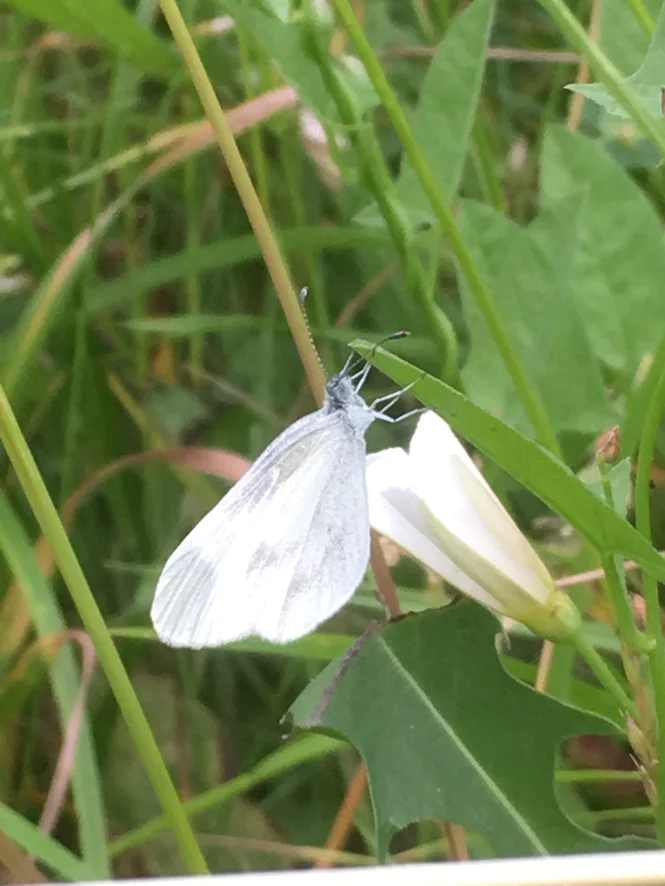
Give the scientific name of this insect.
Leptidea sinapis/juvernica
